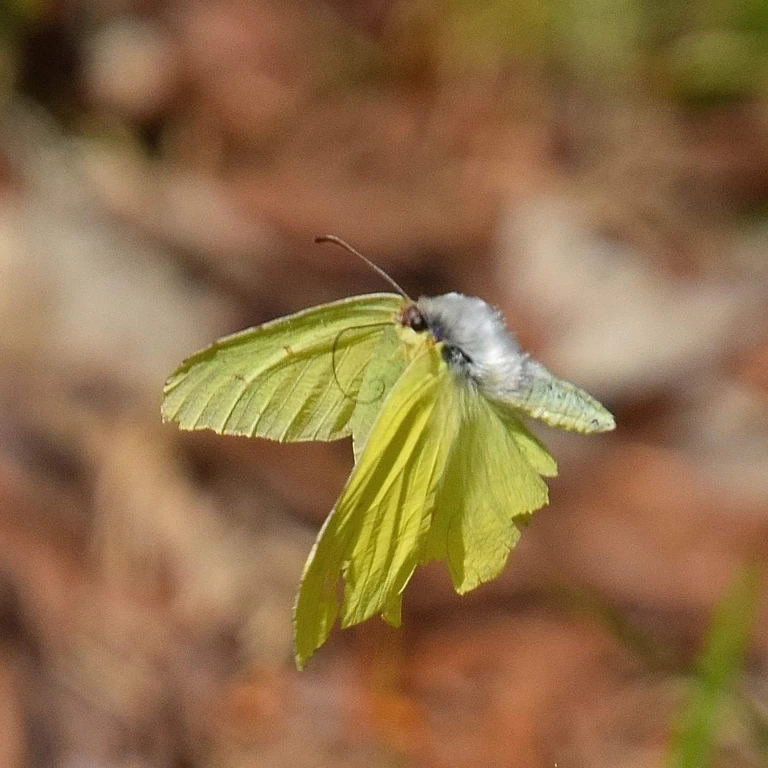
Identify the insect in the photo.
Gonepteryx rhamni
